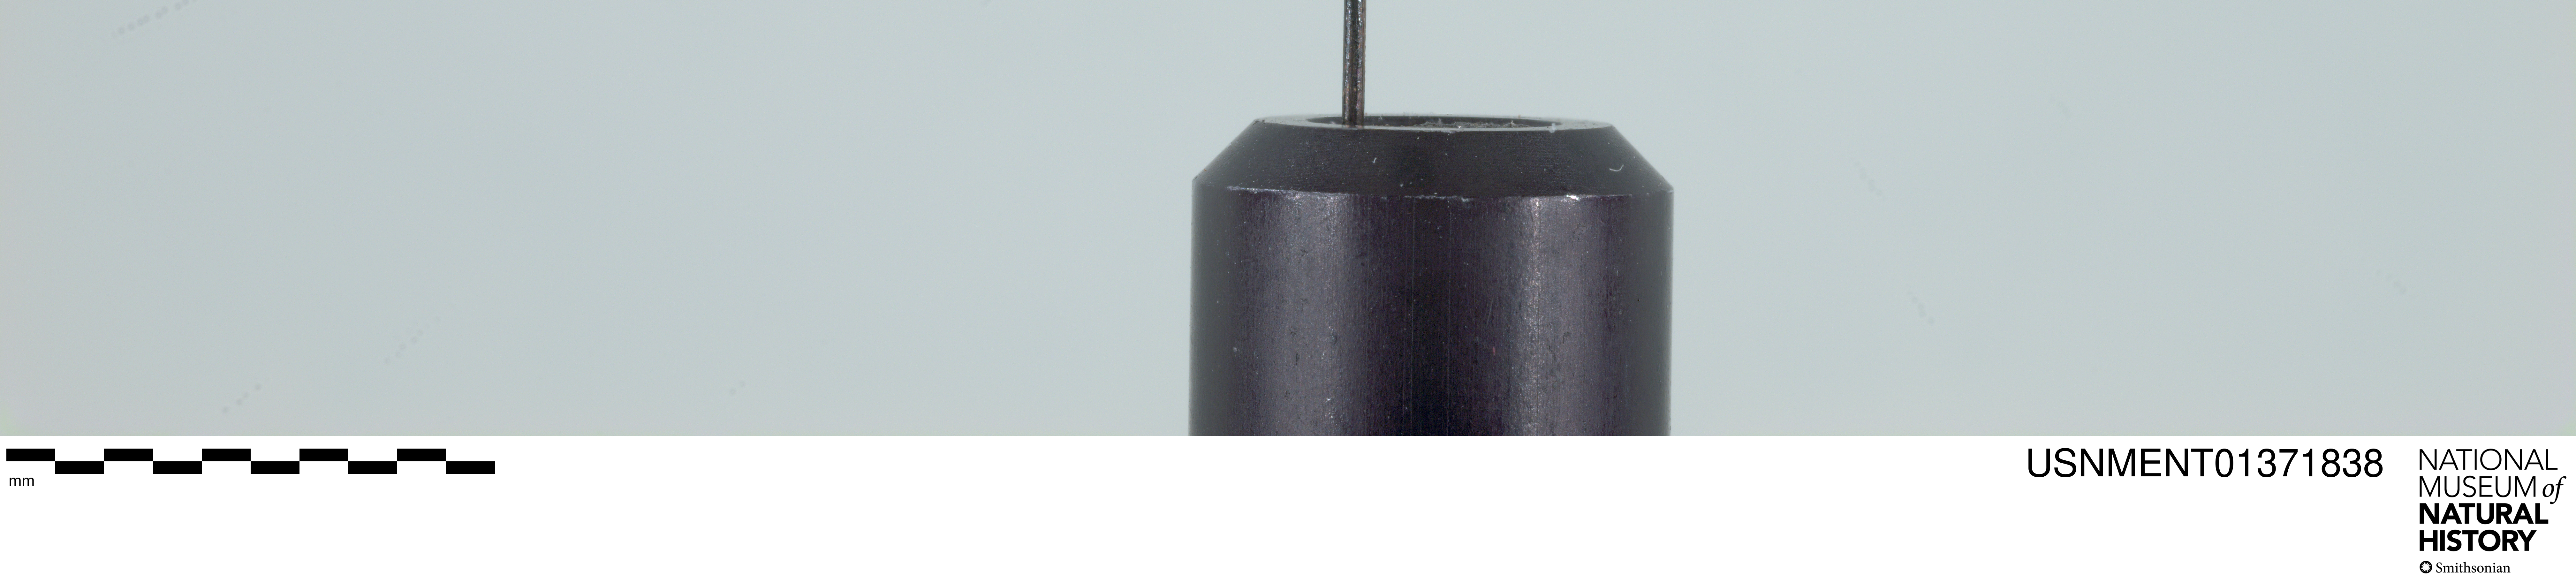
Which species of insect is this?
Trichophthalma sexmaculata
